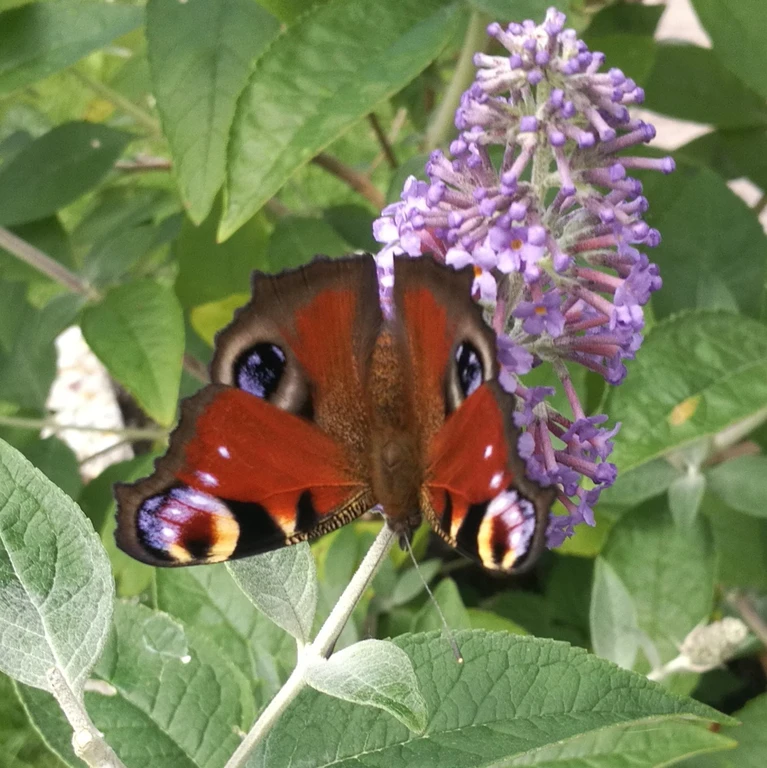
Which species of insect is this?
Aglais io
